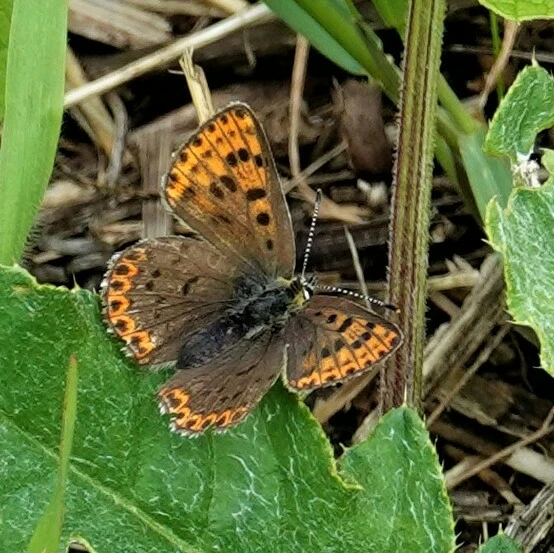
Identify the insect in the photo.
Lycaena tityrus (also Loweia tityrus)
